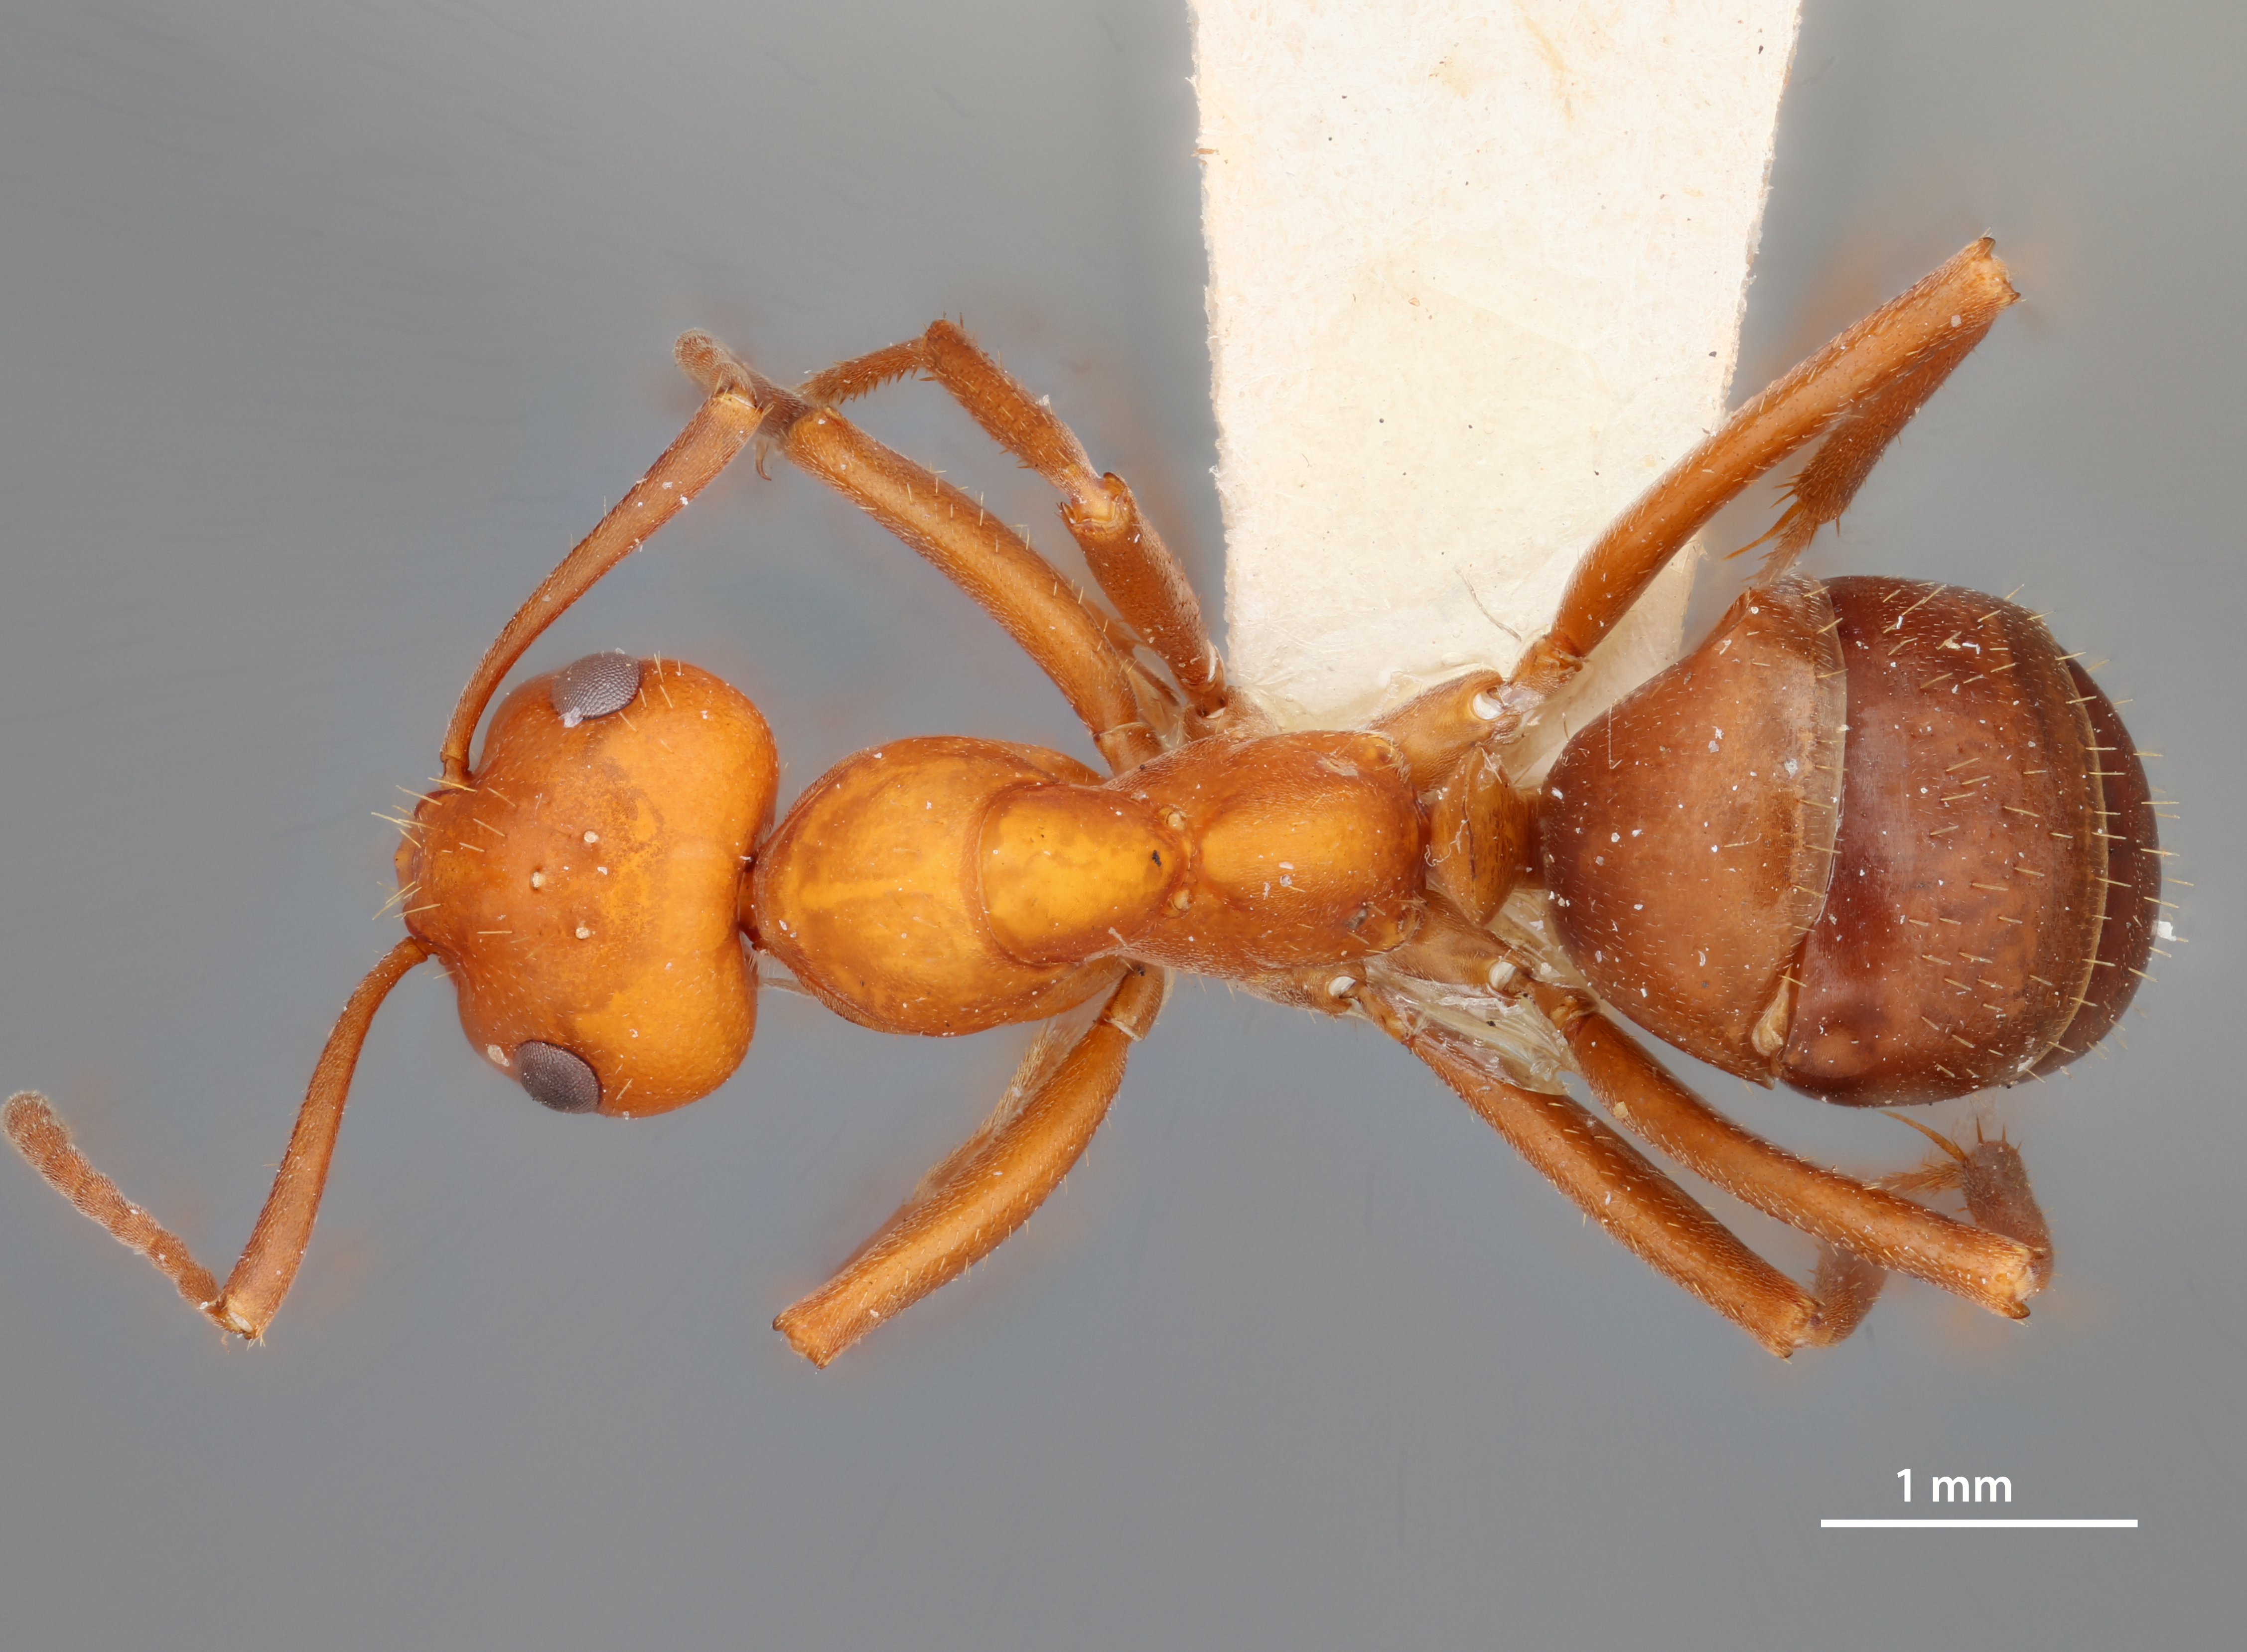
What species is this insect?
Formica nepticula
